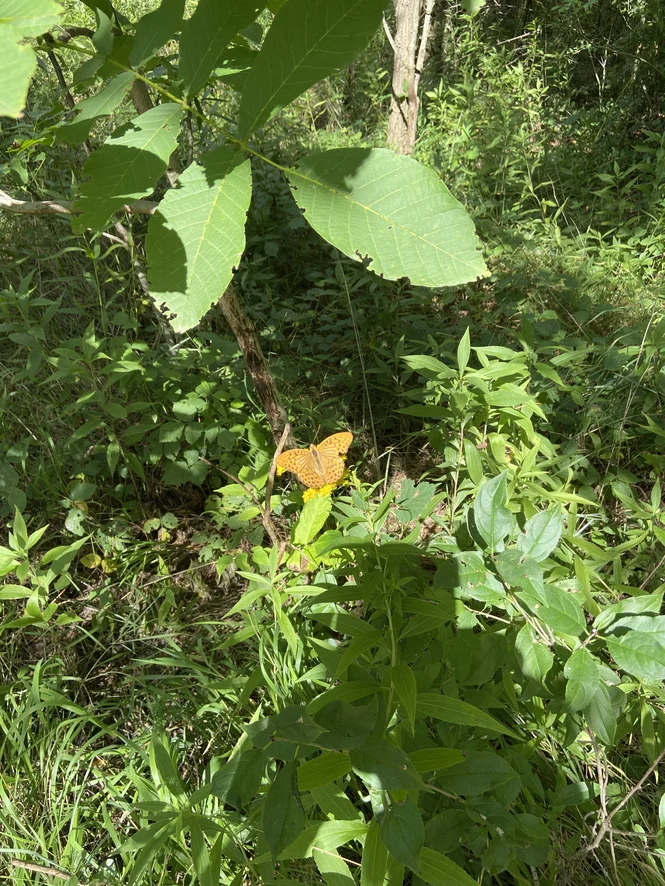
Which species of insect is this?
Argynnis paphia
